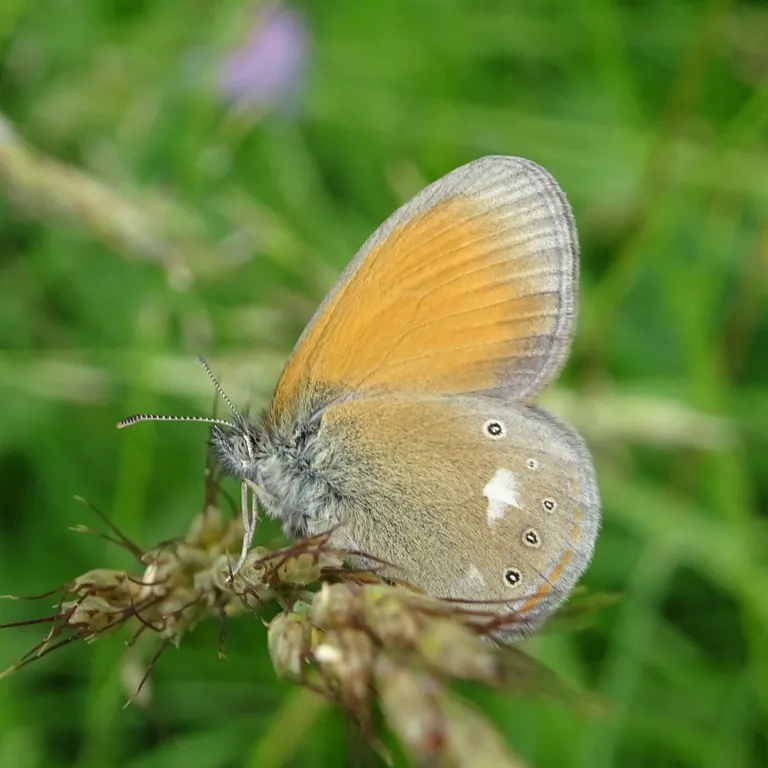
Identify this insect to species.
Coenonympha glycerion (also Coenonympha iphis)
